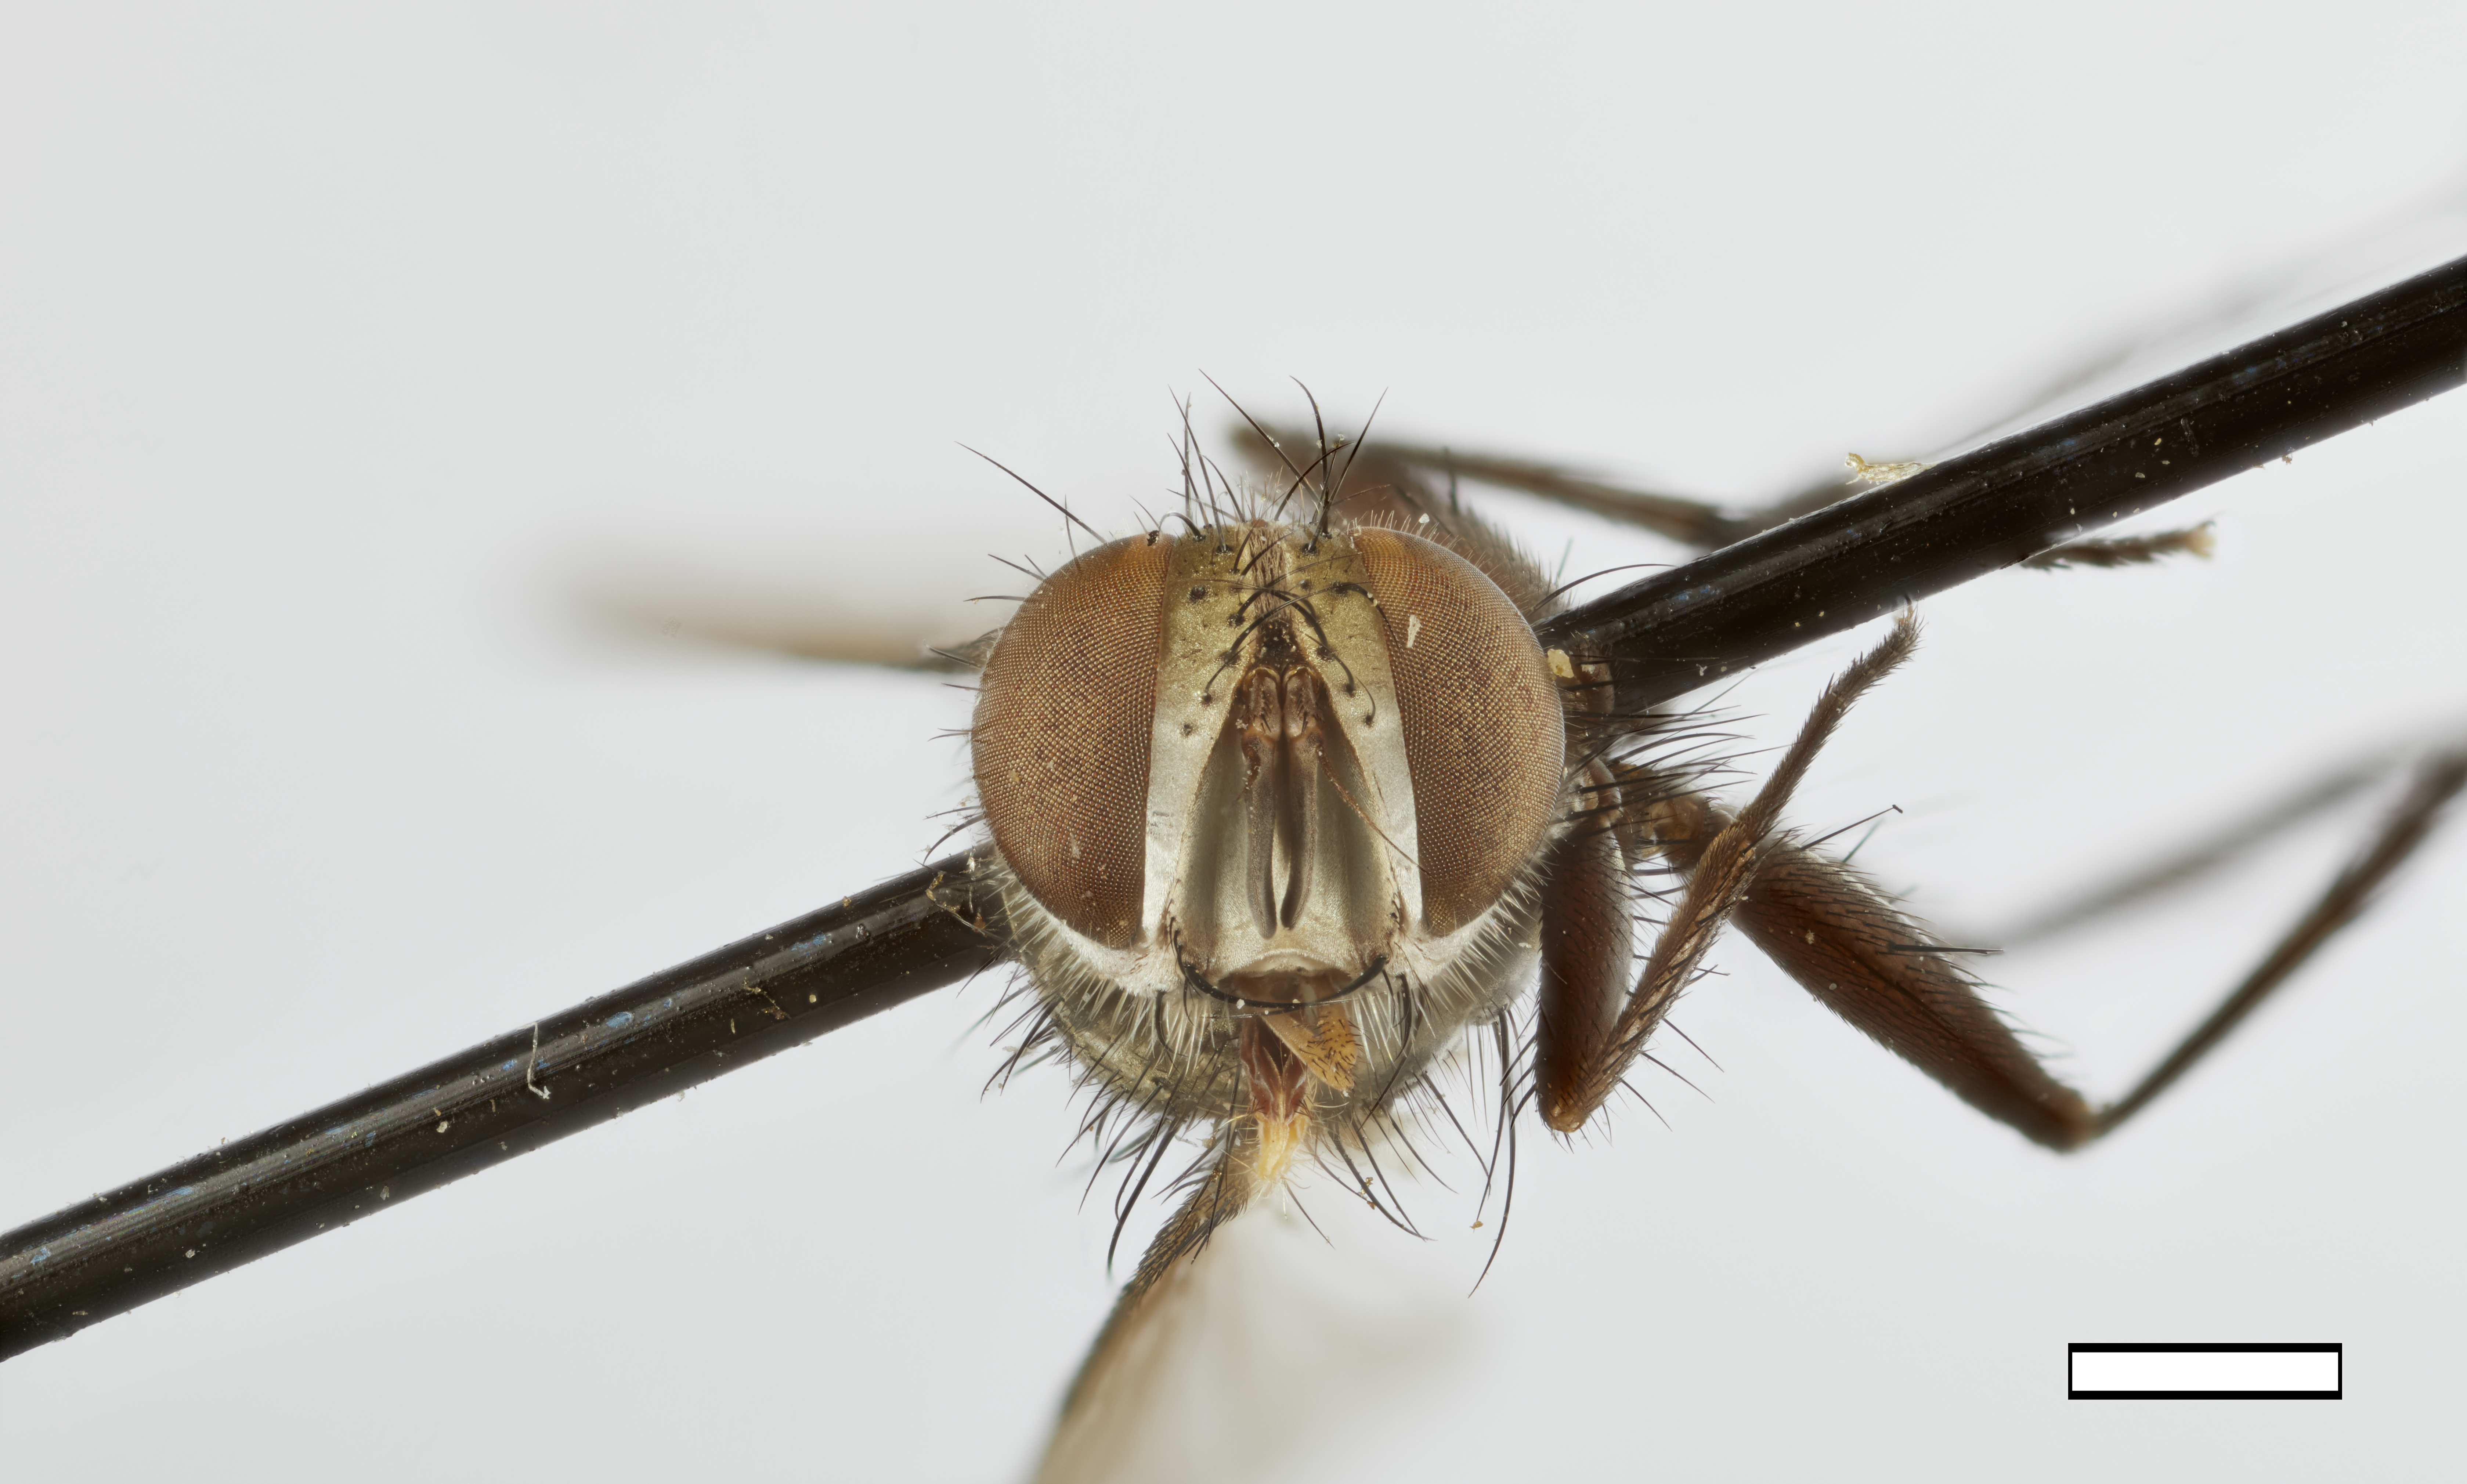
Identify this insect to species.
Ommasicera chaetosa
